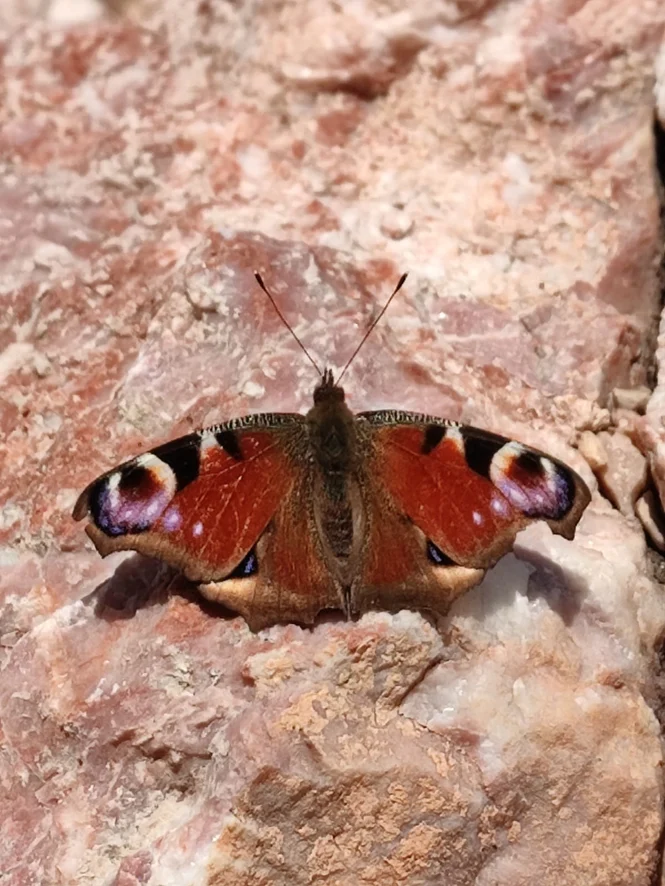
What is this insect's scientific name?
Aglais io
